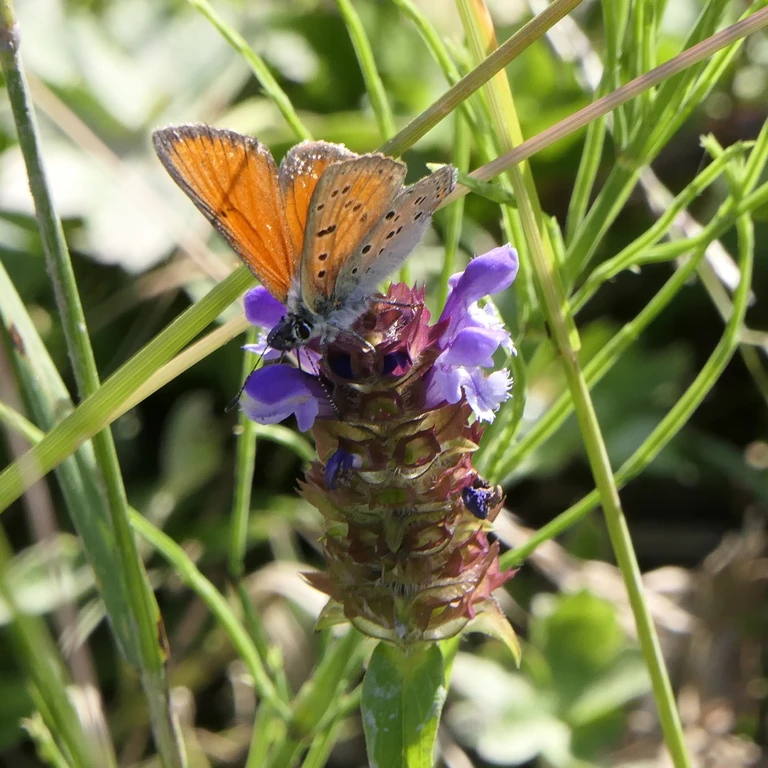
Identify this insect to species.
Lycaena hippothoe (also Palaeochrysophanus hippothoe)
